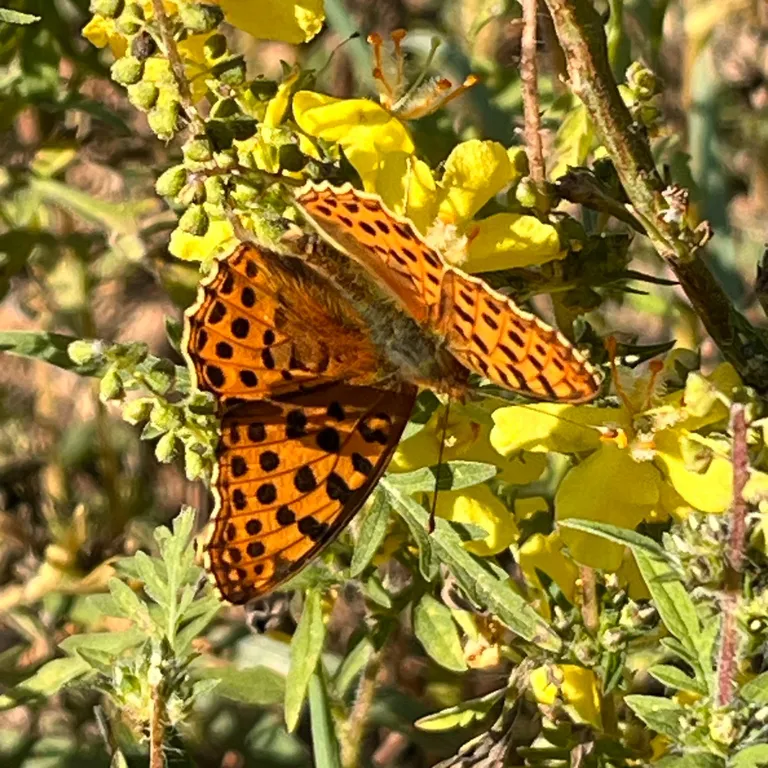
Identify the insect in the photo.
Issoria lathonia
